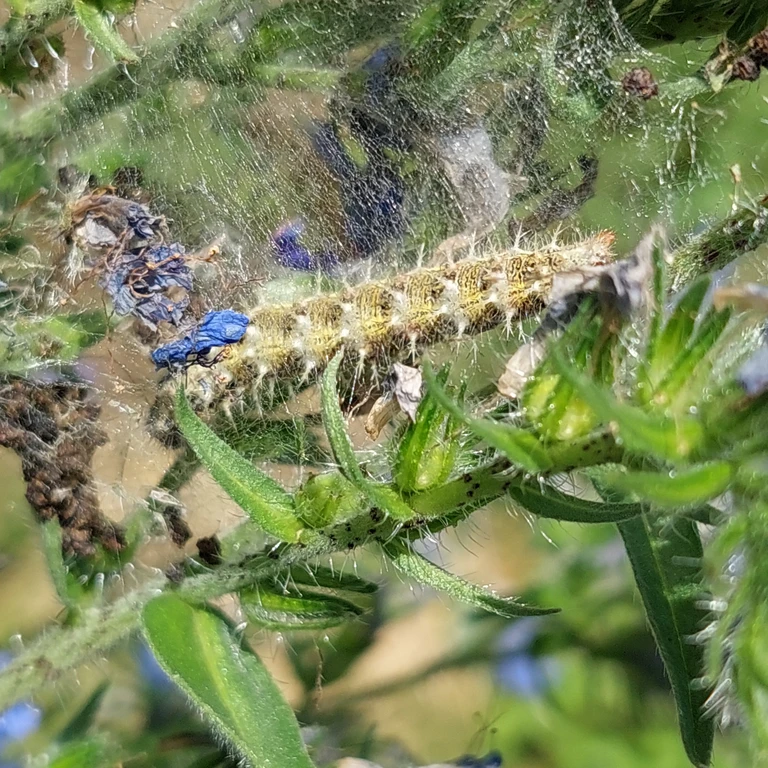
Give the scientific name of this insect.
Vanessa cardui
